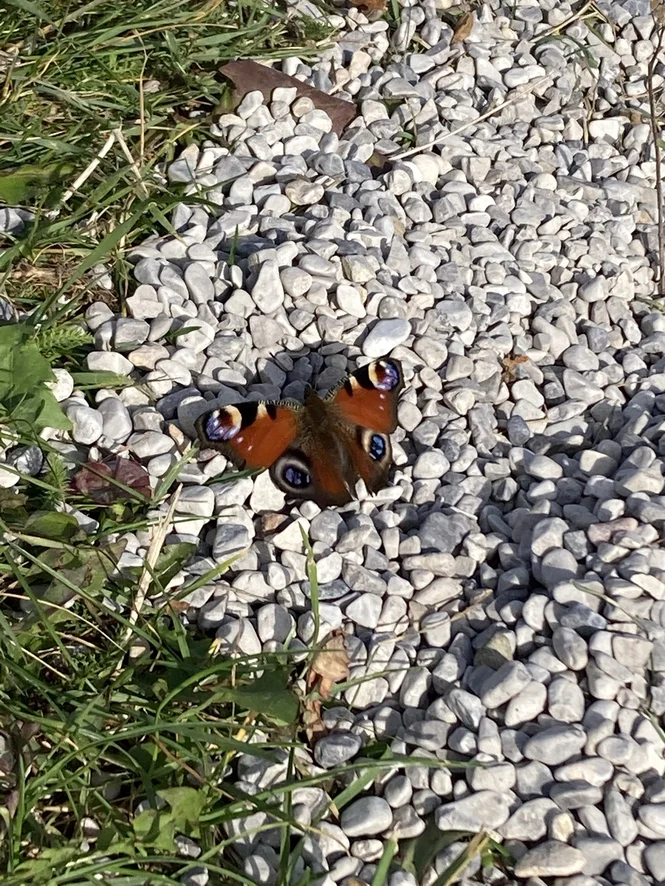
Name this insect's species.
Aglais io
